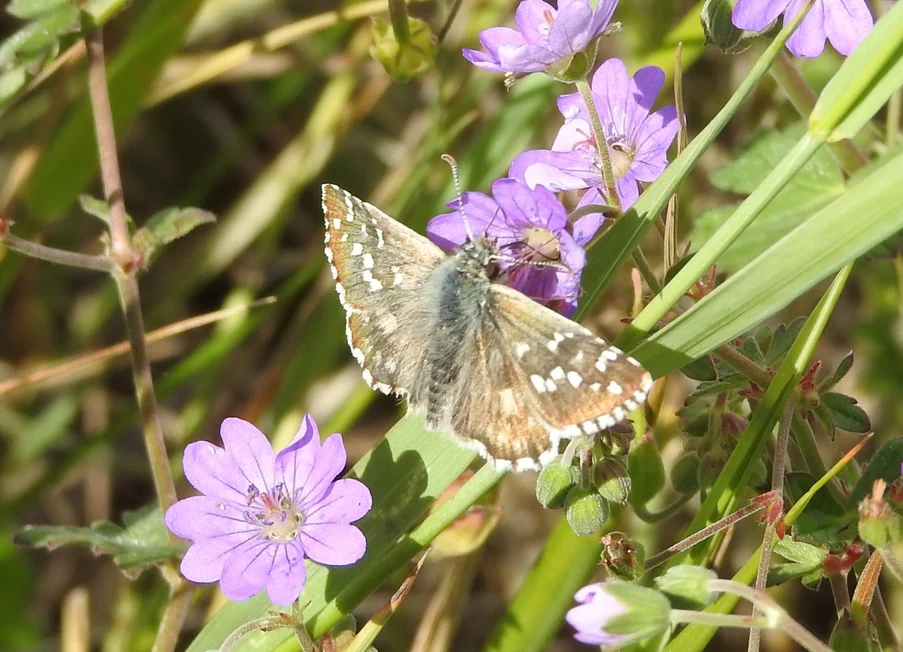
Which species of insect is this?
Pyrgus armoricanus
